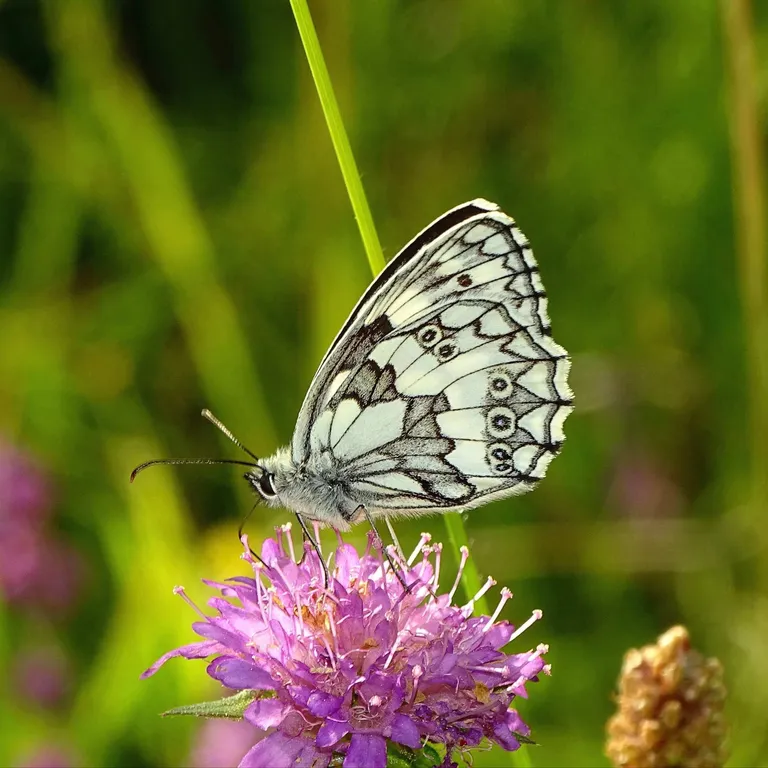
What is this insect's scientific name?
Melanargia galathea
